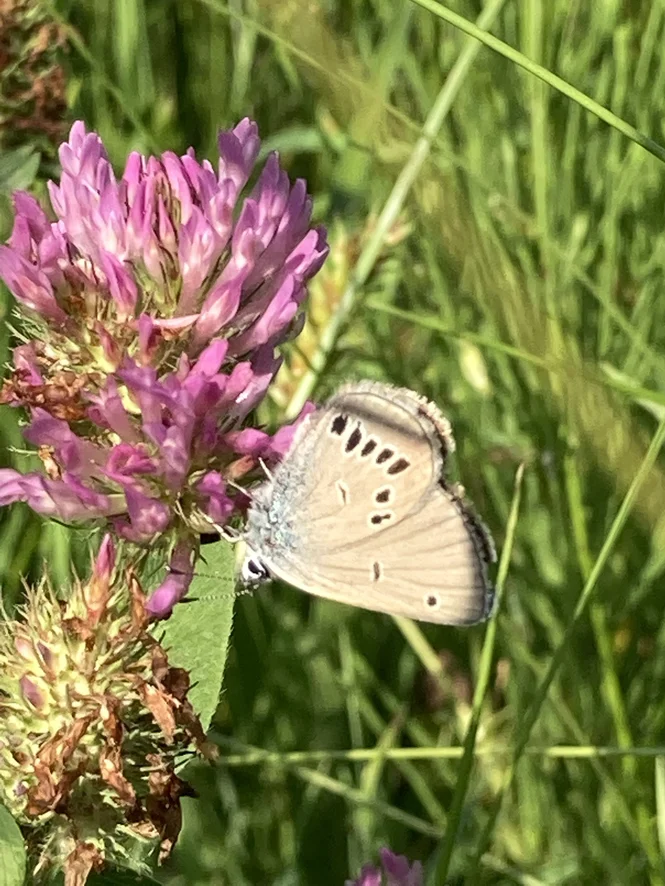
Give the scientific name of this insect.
Cyaniris semiargus
